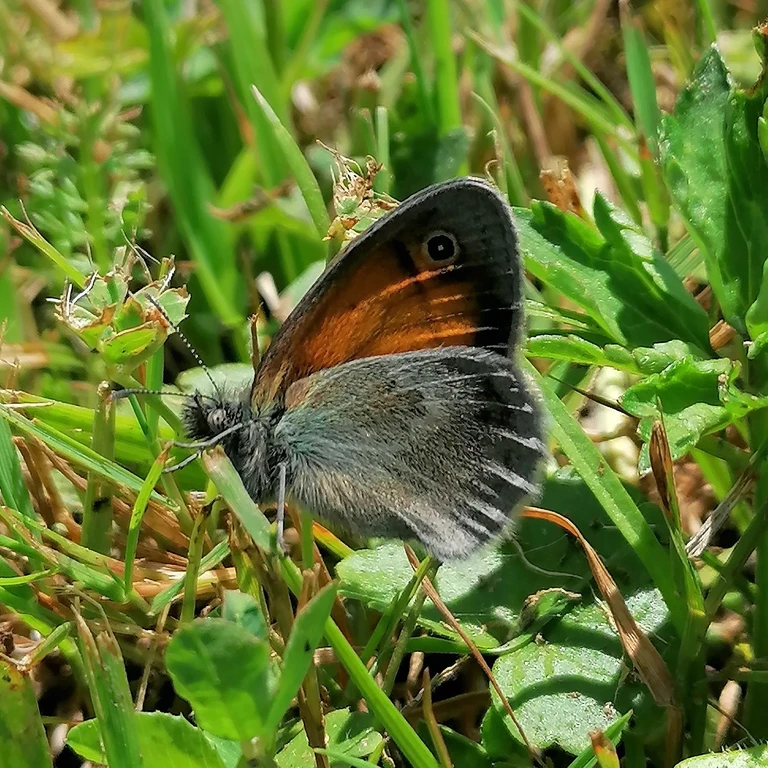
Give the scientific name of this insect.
Coenonympha pamphilus
